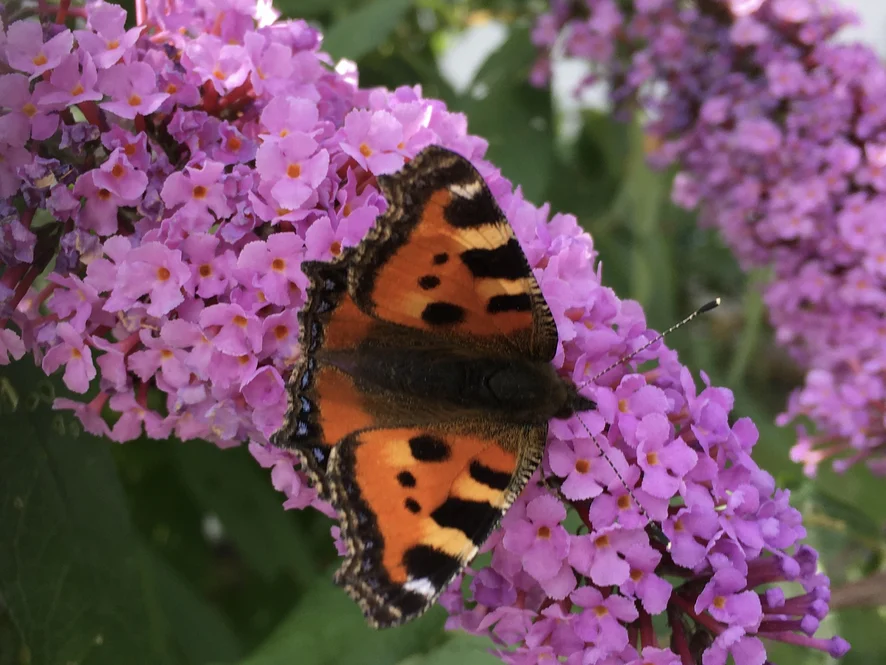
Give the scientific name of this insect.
Aglais urticae
